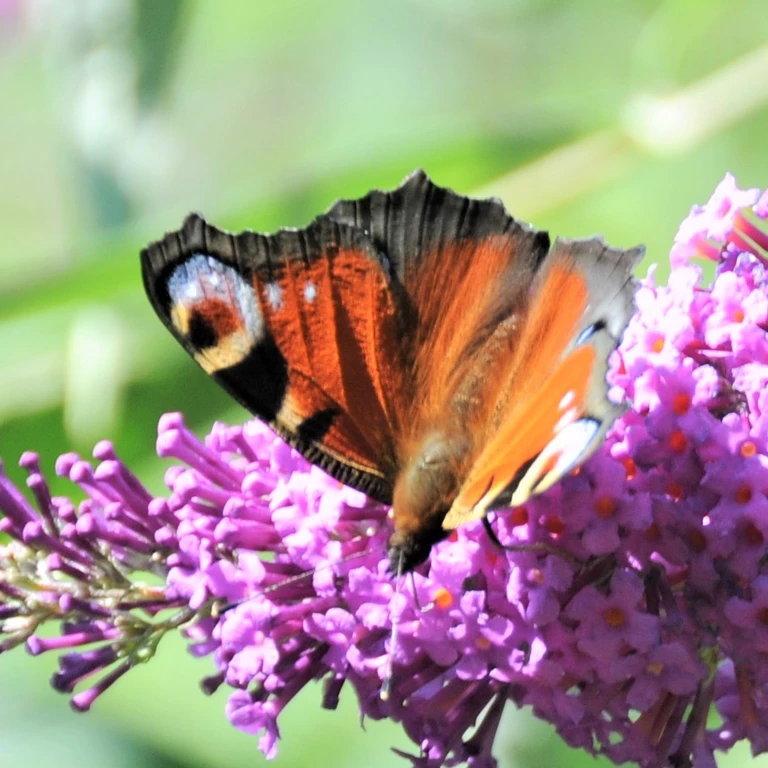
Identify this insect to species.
Aglais io
